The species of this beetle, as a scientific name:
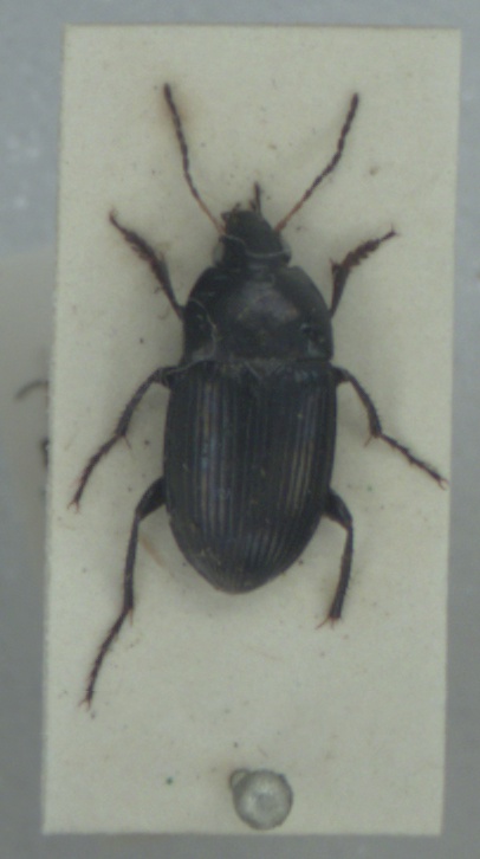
Amara ovata
